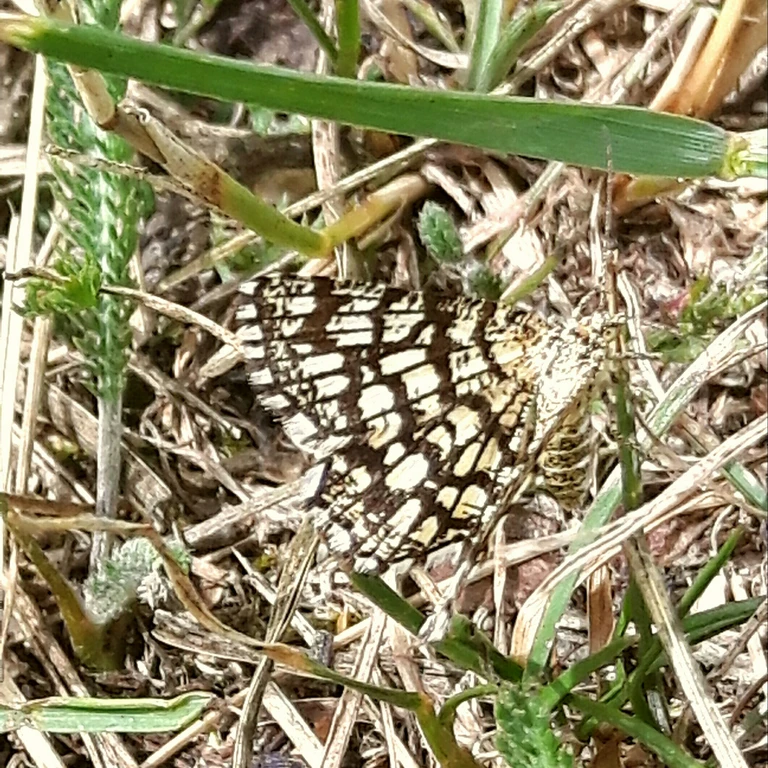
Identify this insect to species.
Chiasmia clathrata
